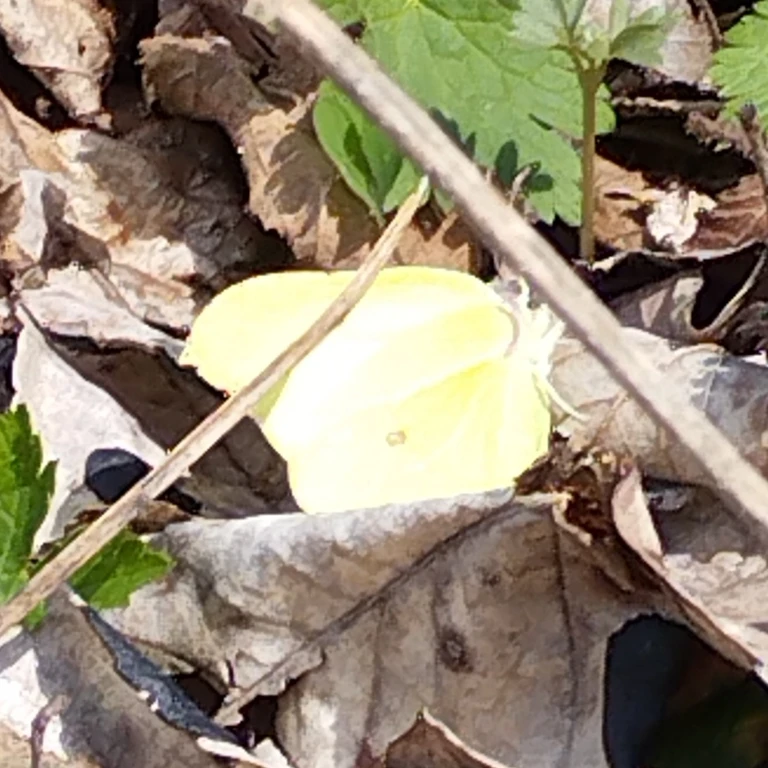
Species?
Gonepteryx rhamni
